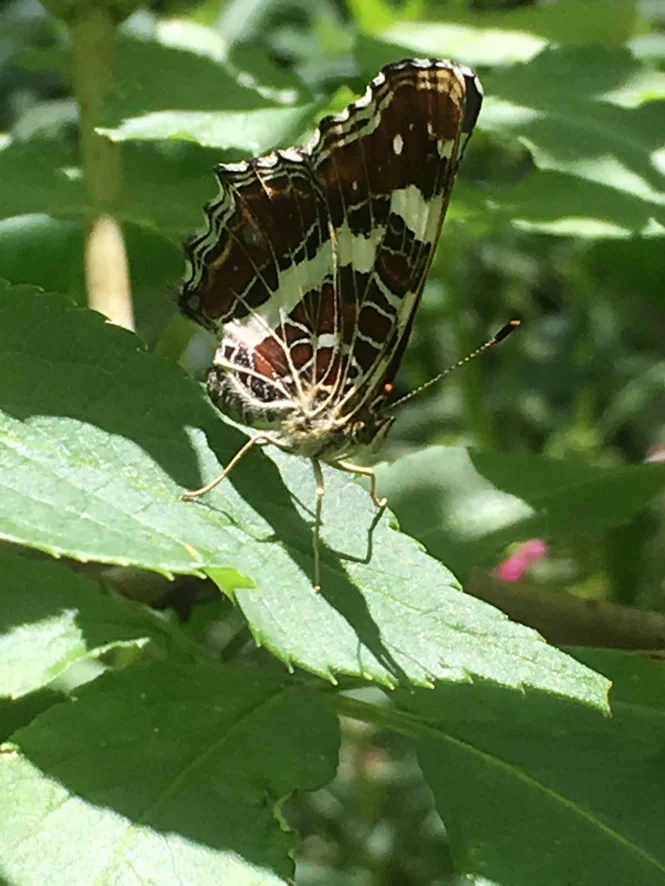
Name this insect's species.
Araschnia levana
